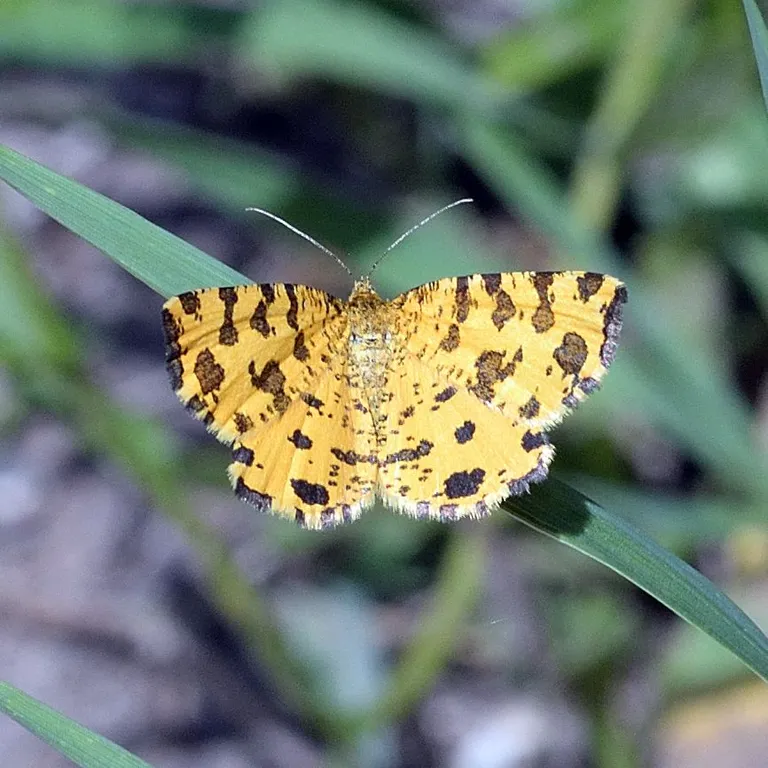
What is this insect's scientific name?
Pseudopanthera macularia
